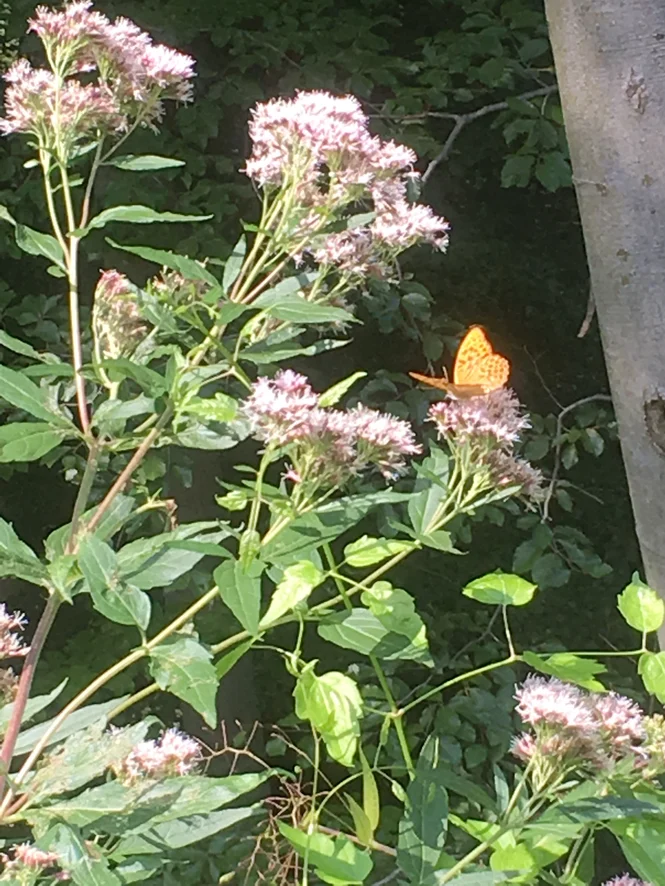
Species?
Argynnis paphia
